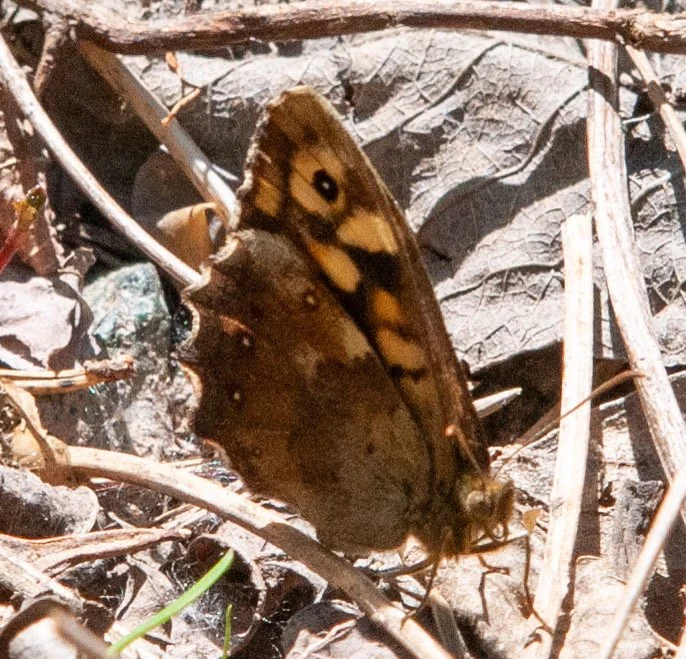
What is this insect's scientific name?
Pararge aegeria
